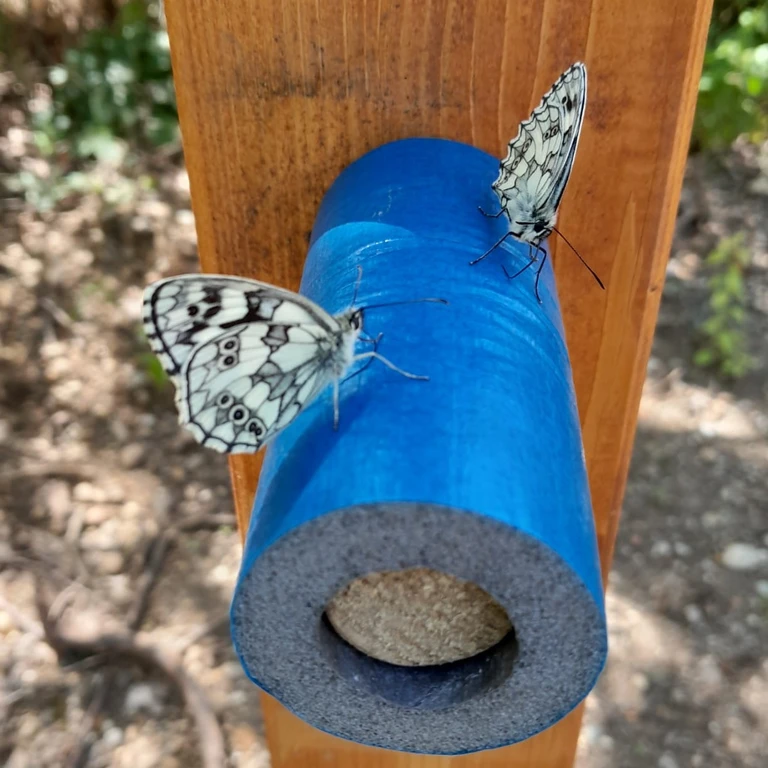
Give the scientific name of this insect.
Melanargia galathea
